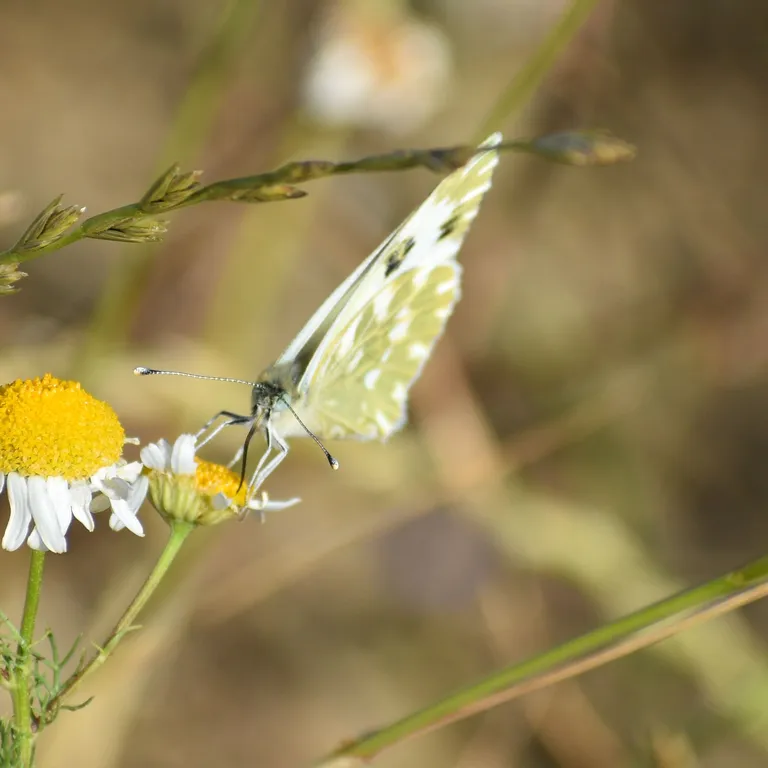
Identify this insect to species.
Pontia edusa
